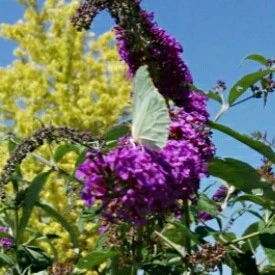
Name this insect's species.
Gonepteryx rhamni
